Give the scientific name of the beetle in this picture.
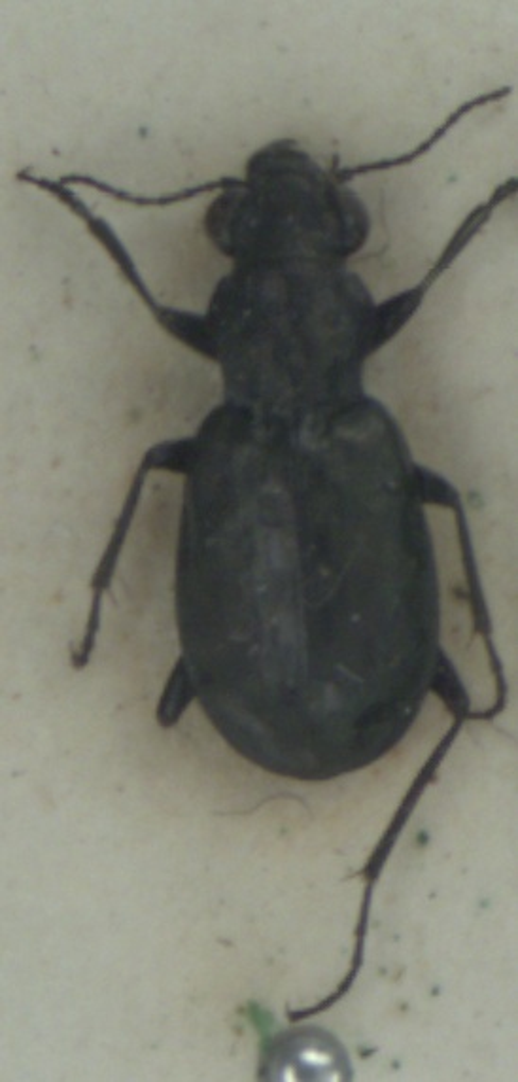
Elaphrus lapponicus
